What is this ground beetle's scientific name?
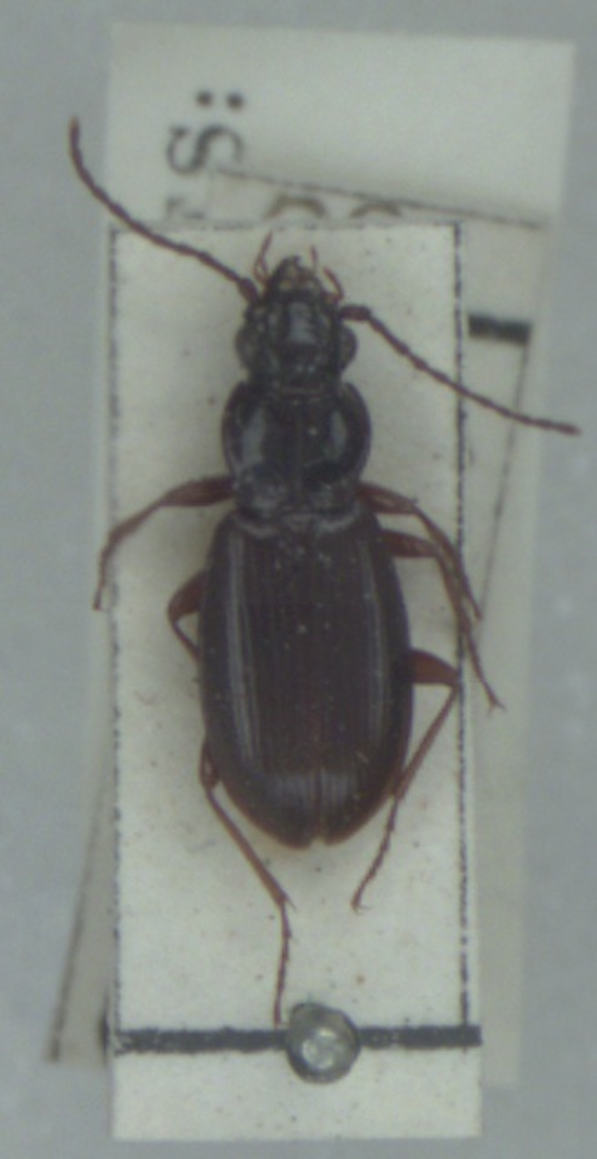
Patrobus atrorufus
